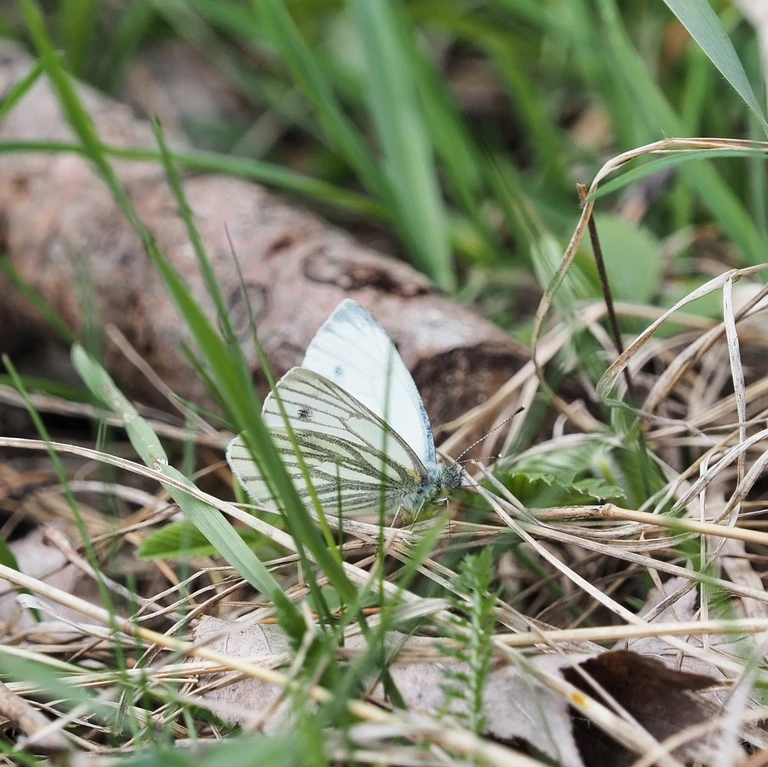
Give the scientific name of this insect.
Pieris napi
